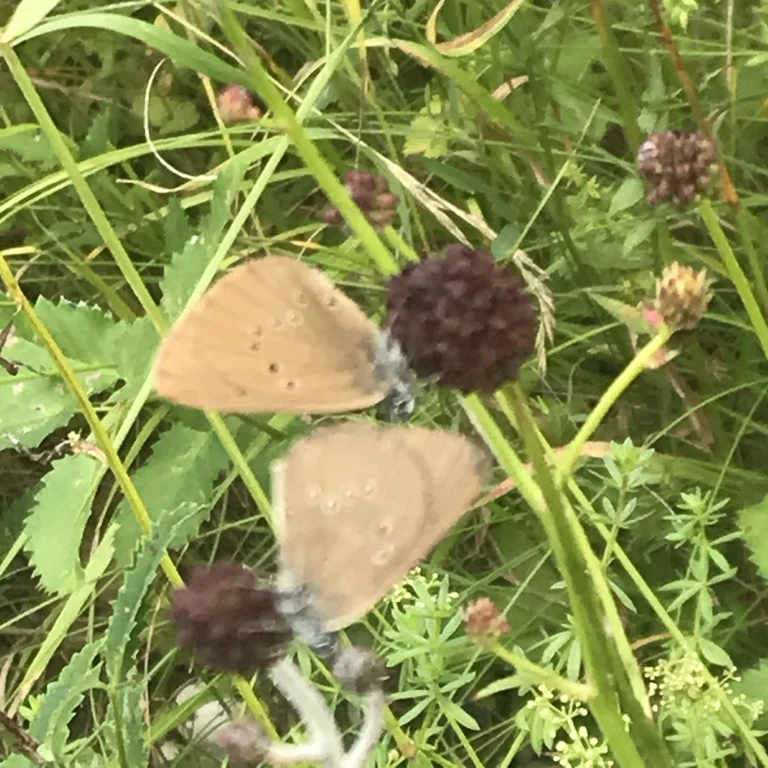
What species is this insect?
Phengaris nausithous (also Maculinea nausithous)
